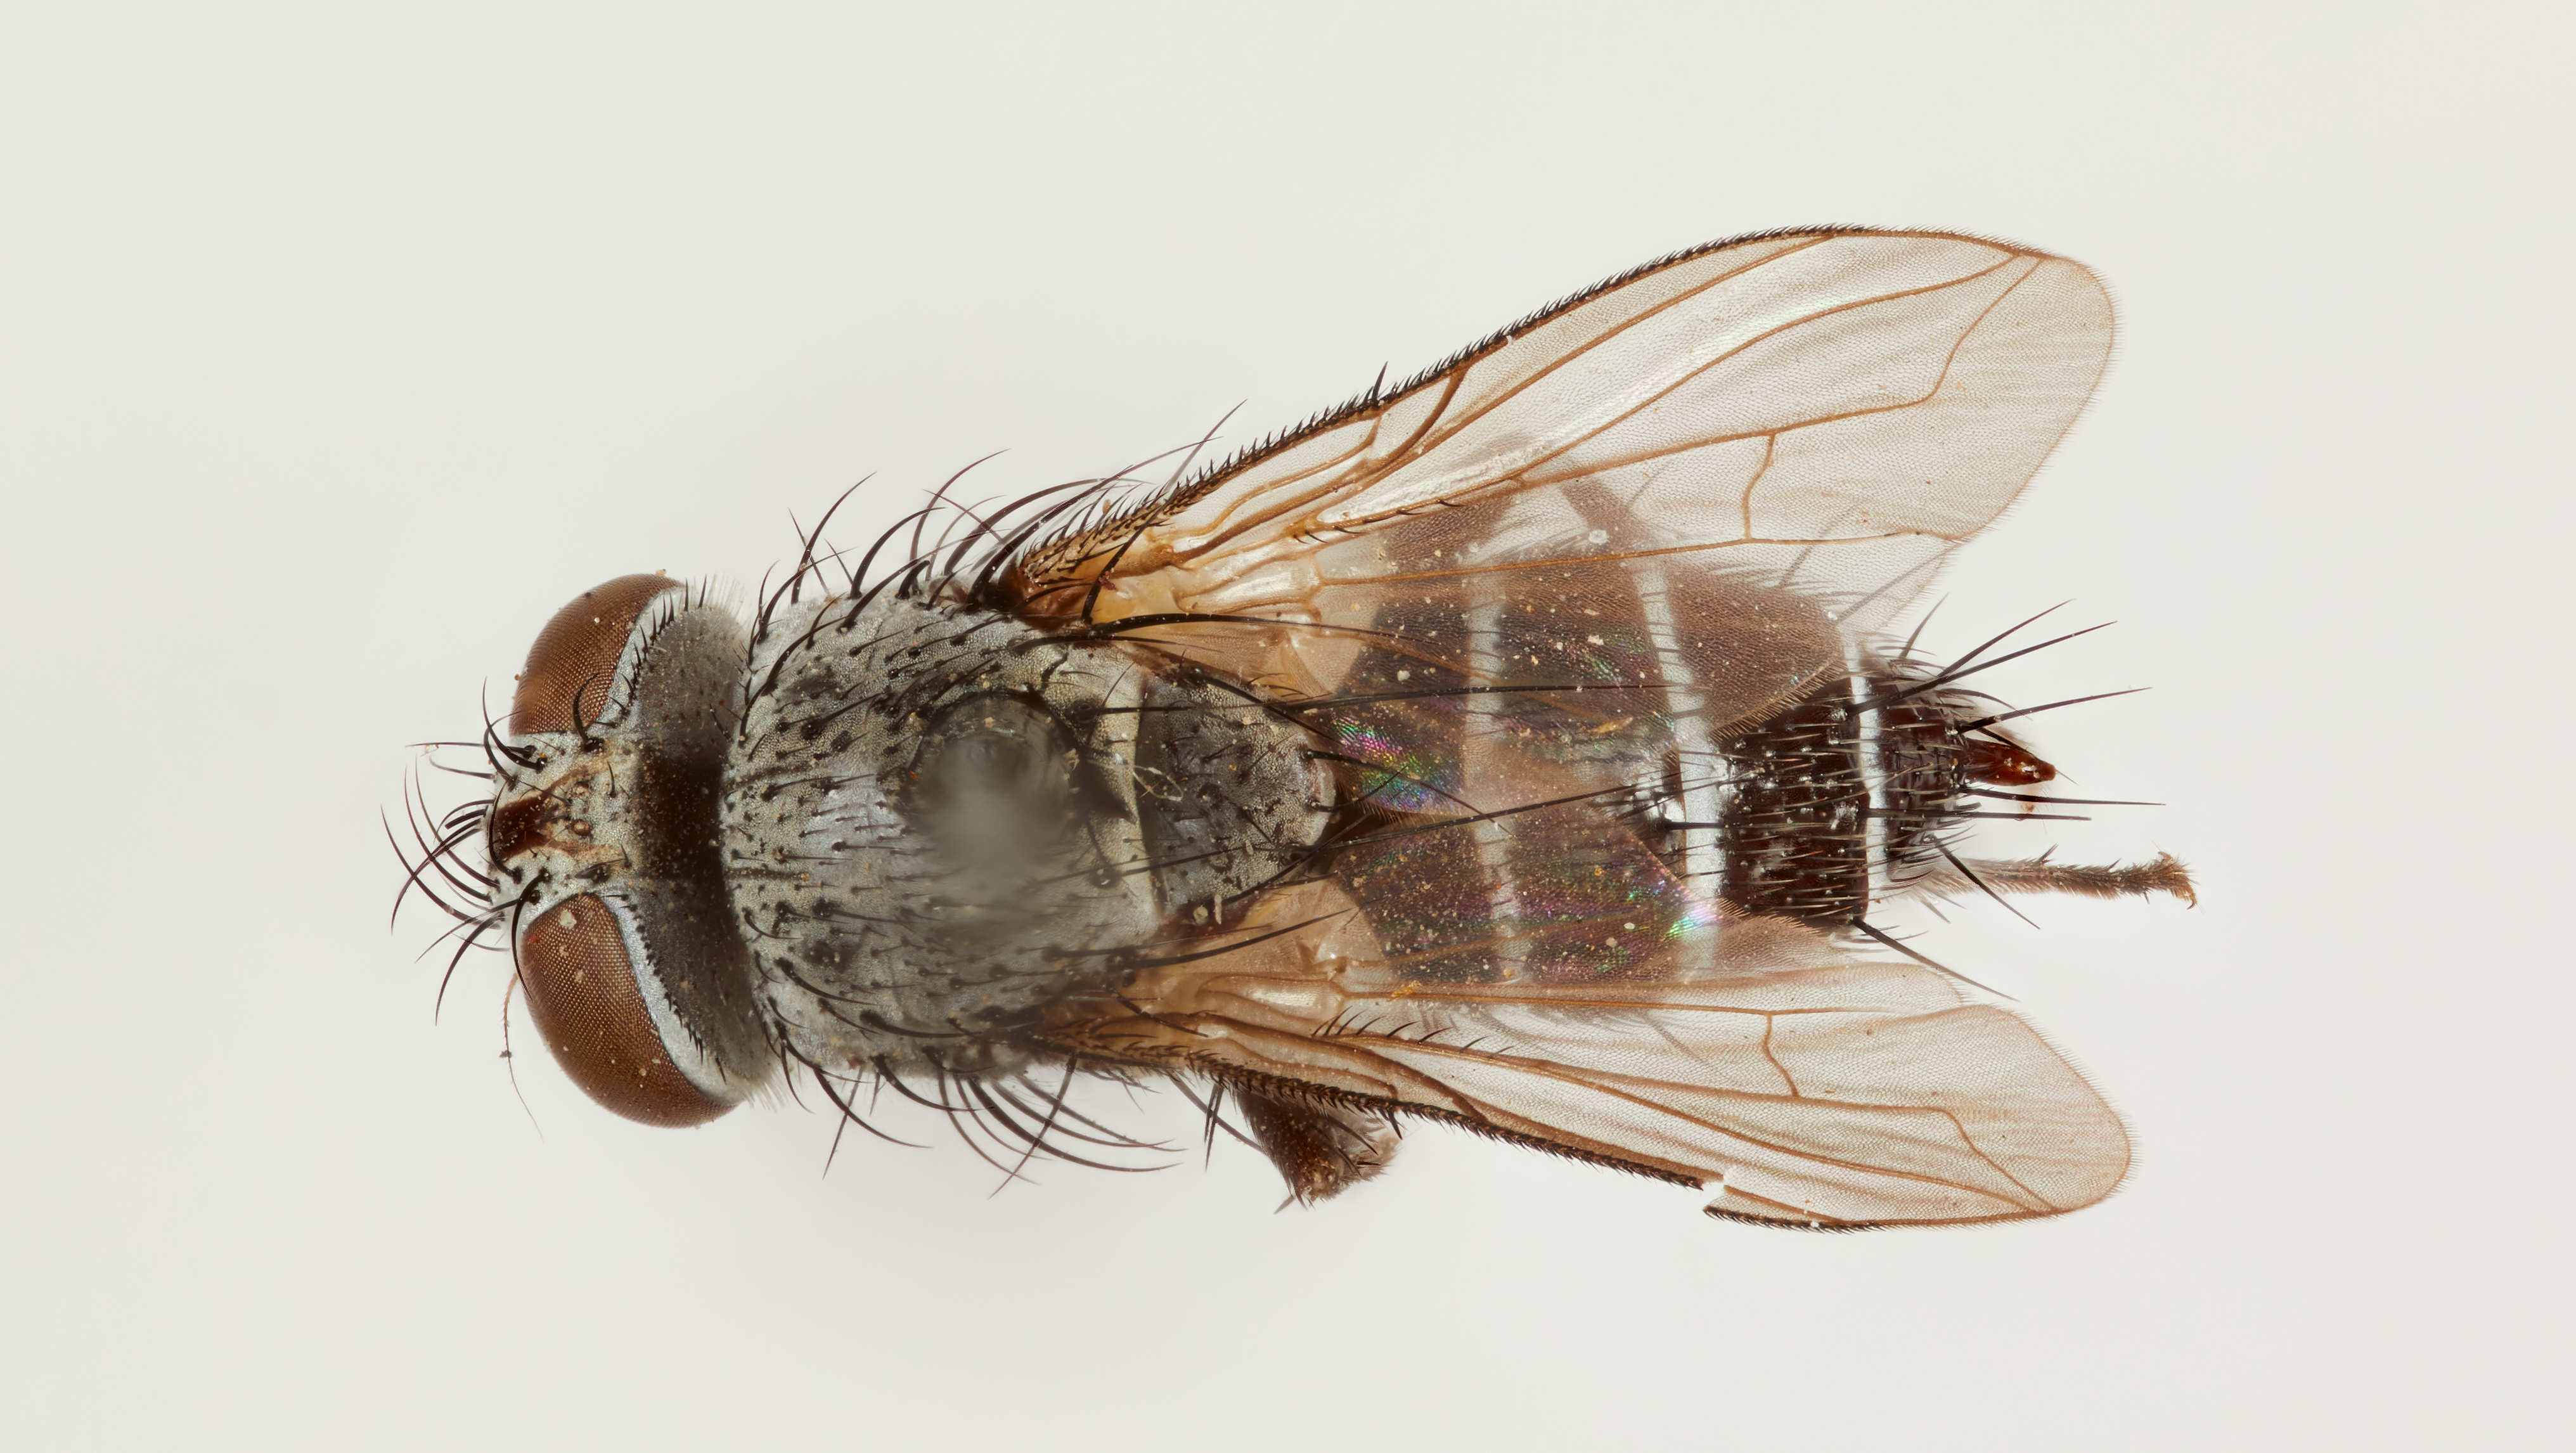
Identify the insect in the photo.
Stenaulacodoria spatulata
